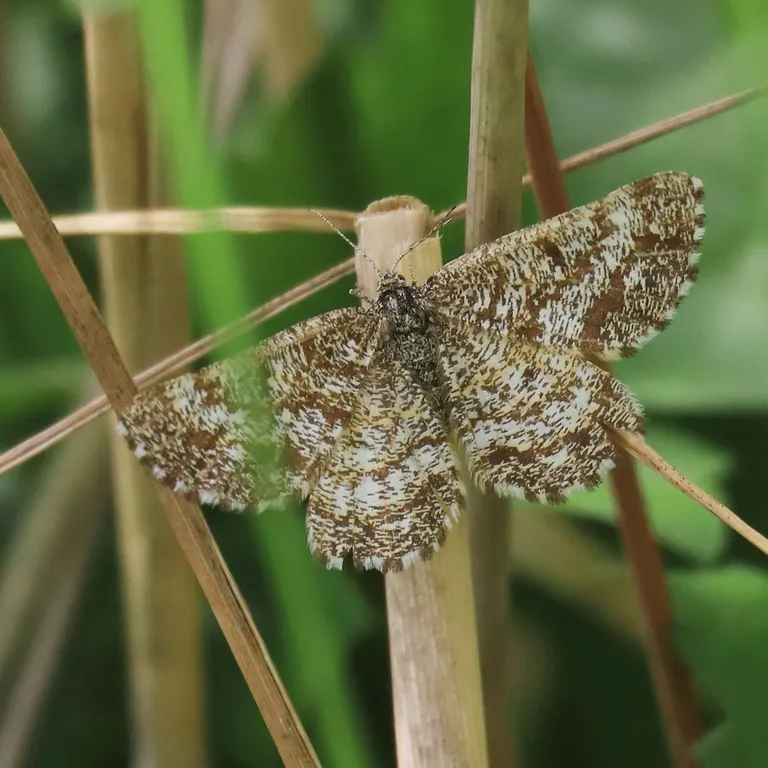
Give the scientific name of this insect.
Ematurga atomaria
